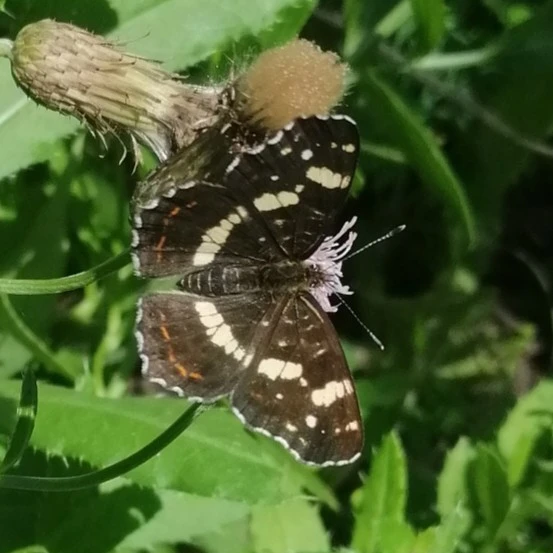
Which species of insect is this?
Araschnia levana
